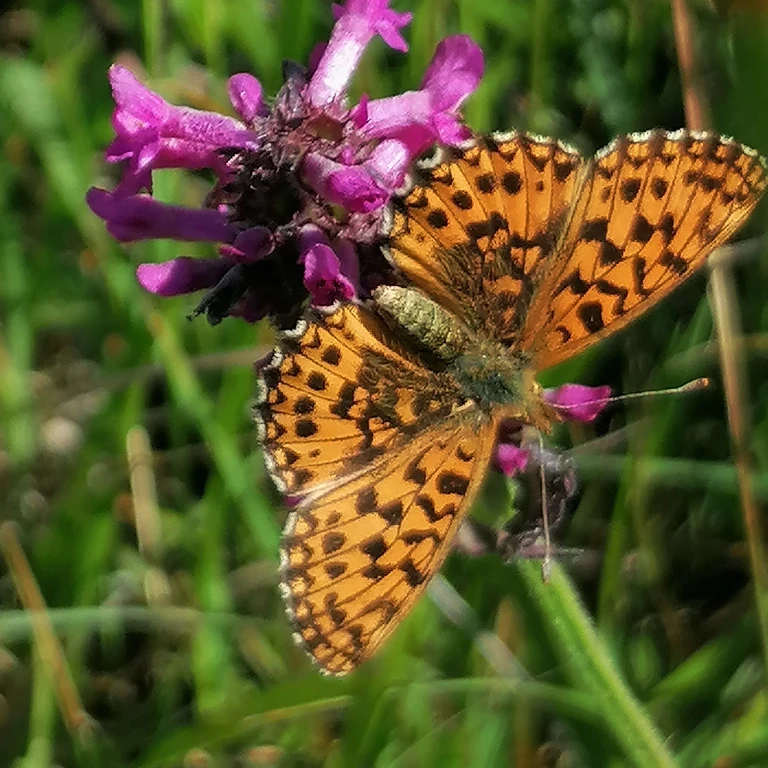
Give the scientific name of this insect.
Boloria dia
